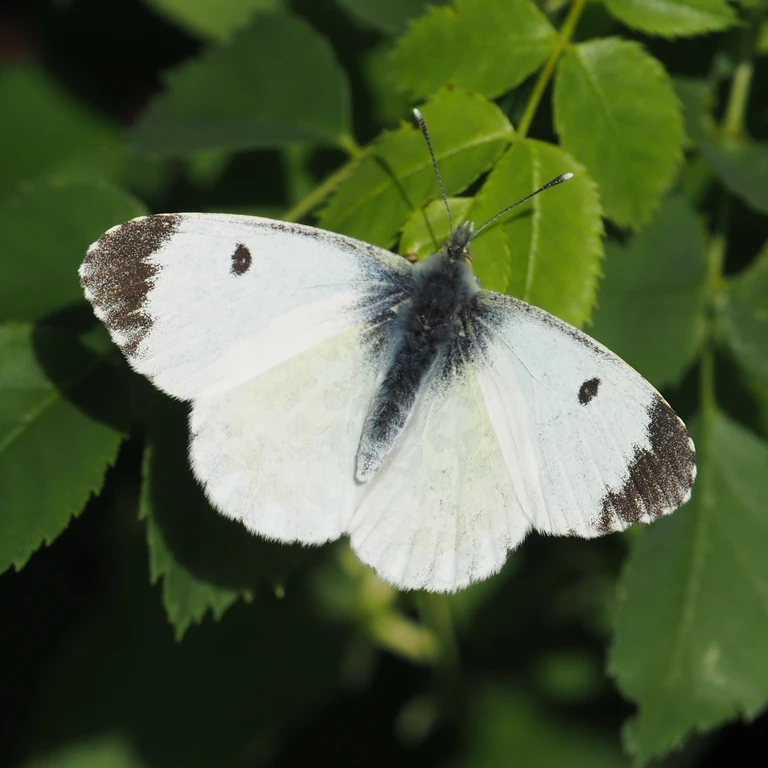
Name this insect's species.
Anthocharis cardamines
